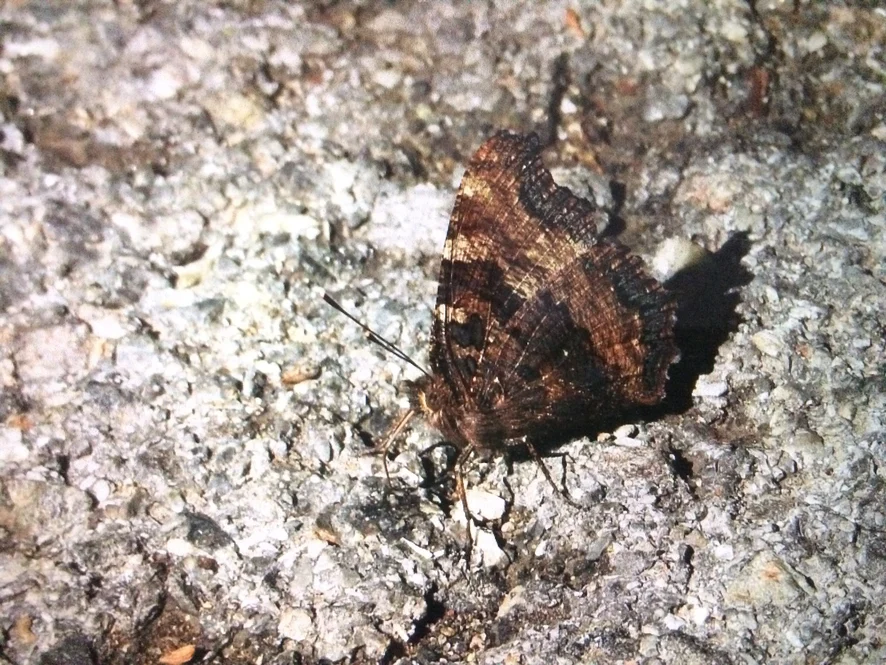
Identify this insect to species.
Nymphalis polychloros
